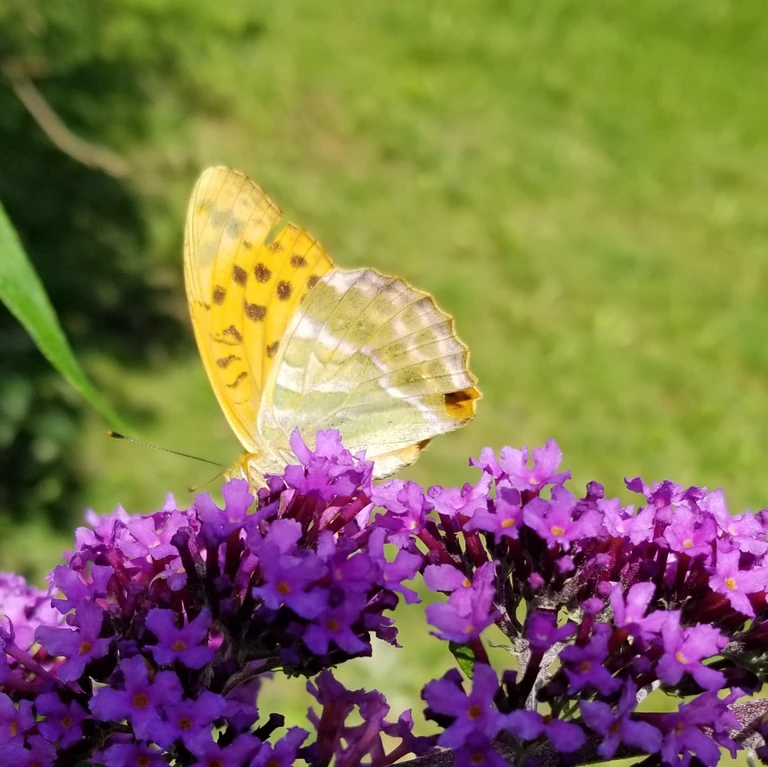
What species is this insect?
Argynnis paphia
